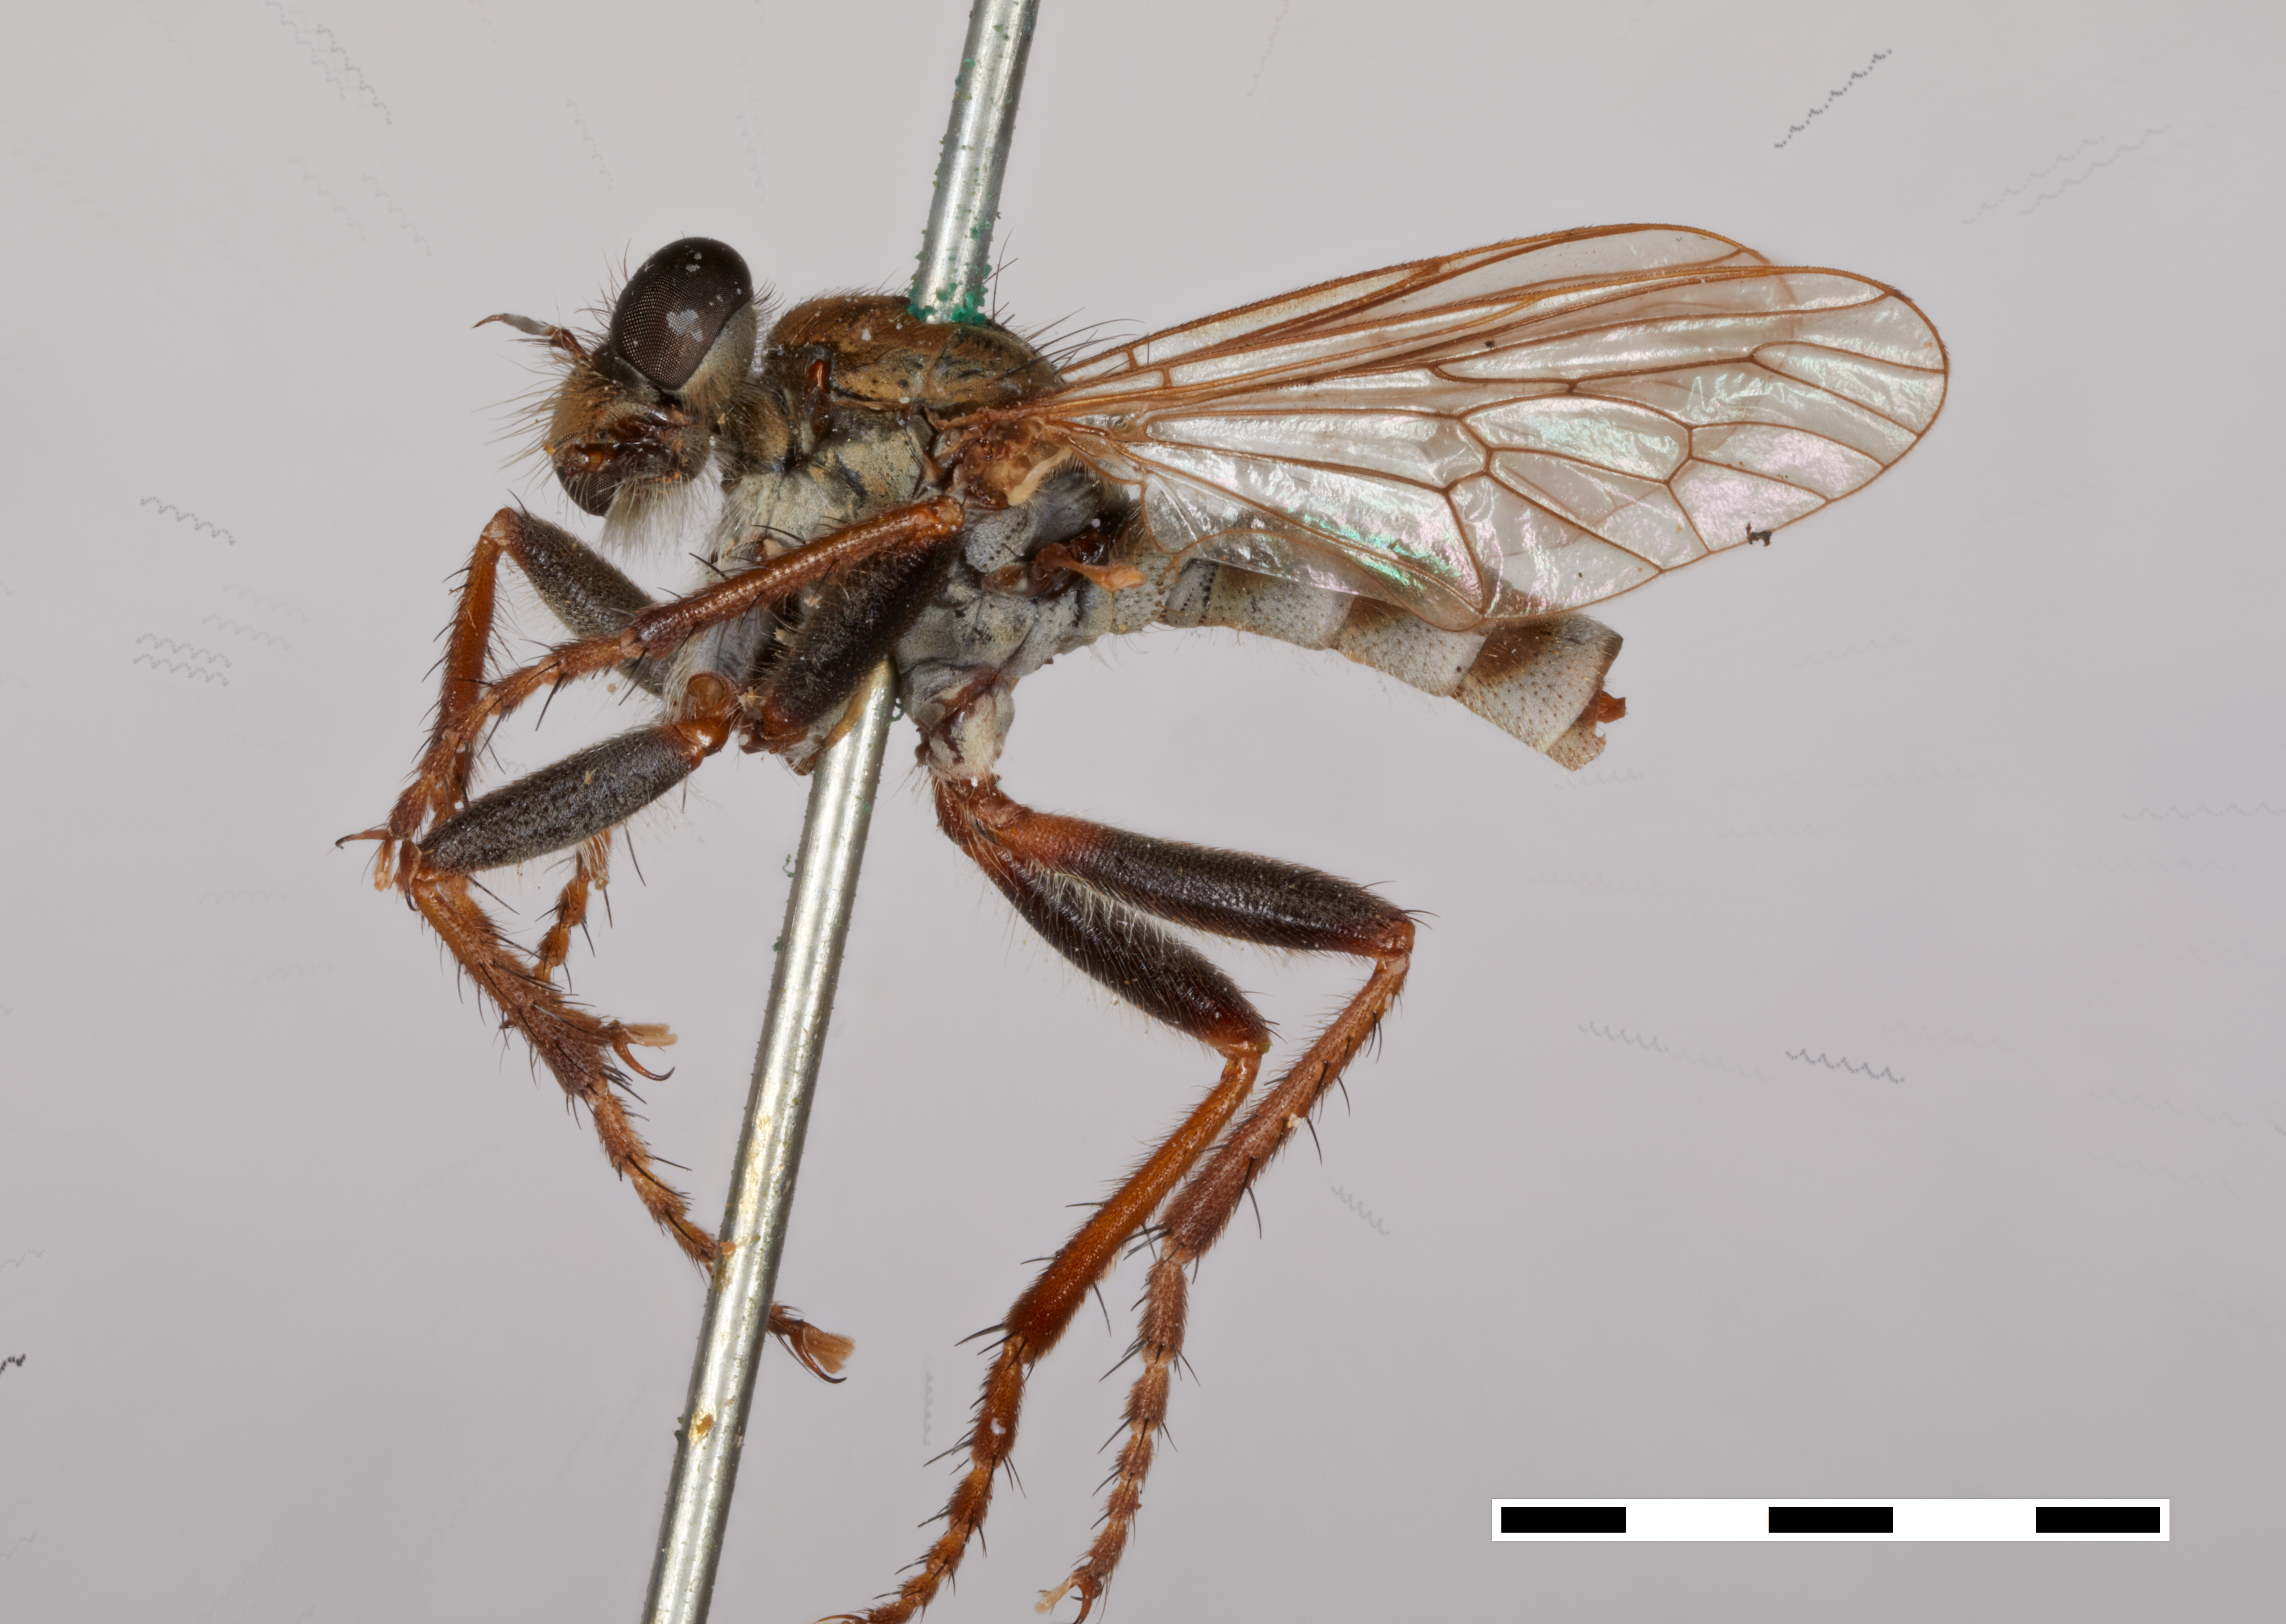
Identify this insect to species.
Lasiopogon flammeus
